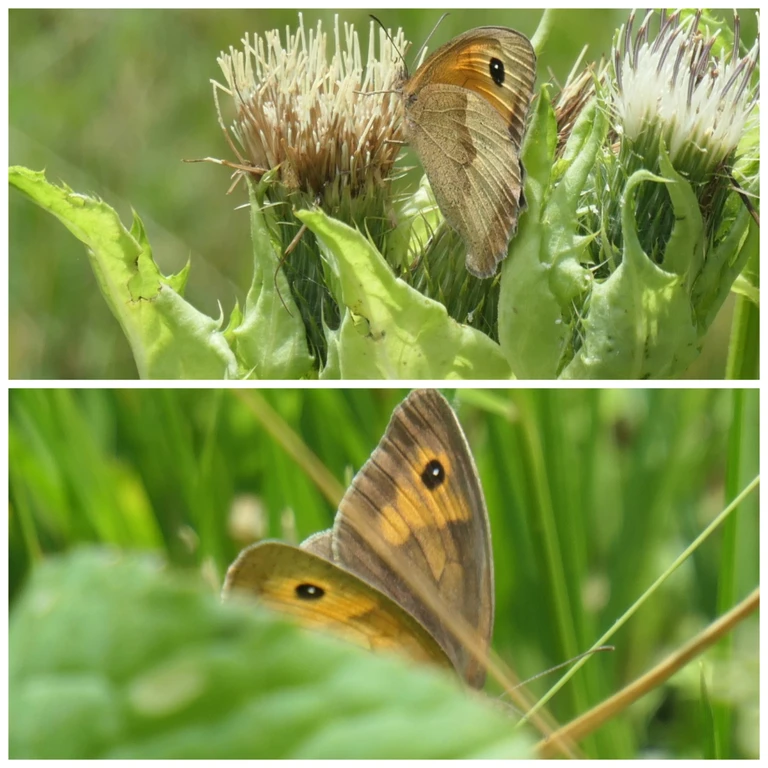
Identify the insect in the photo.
Maniola jurtina
